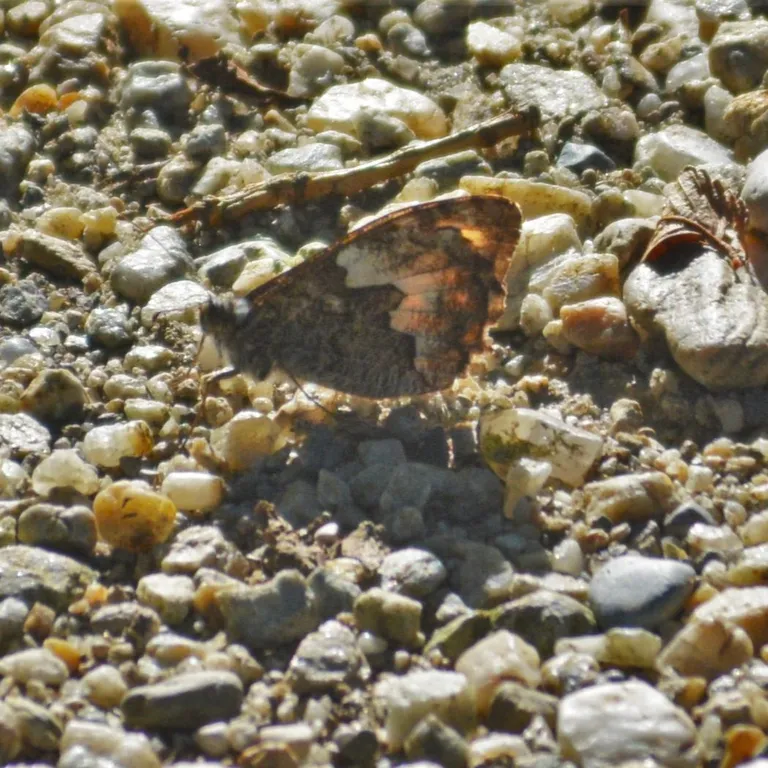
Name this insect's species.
Hipparchia semele
